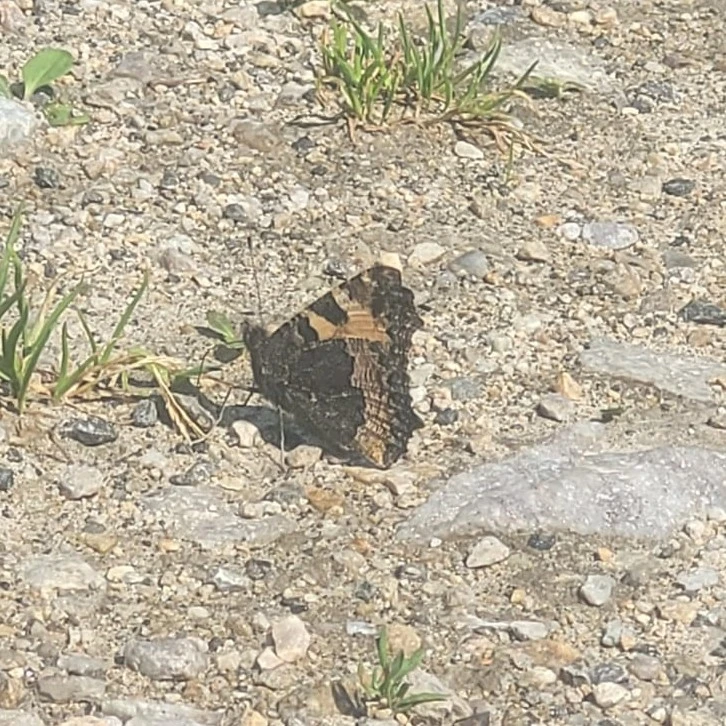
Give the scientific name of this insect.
Aglais urticae
